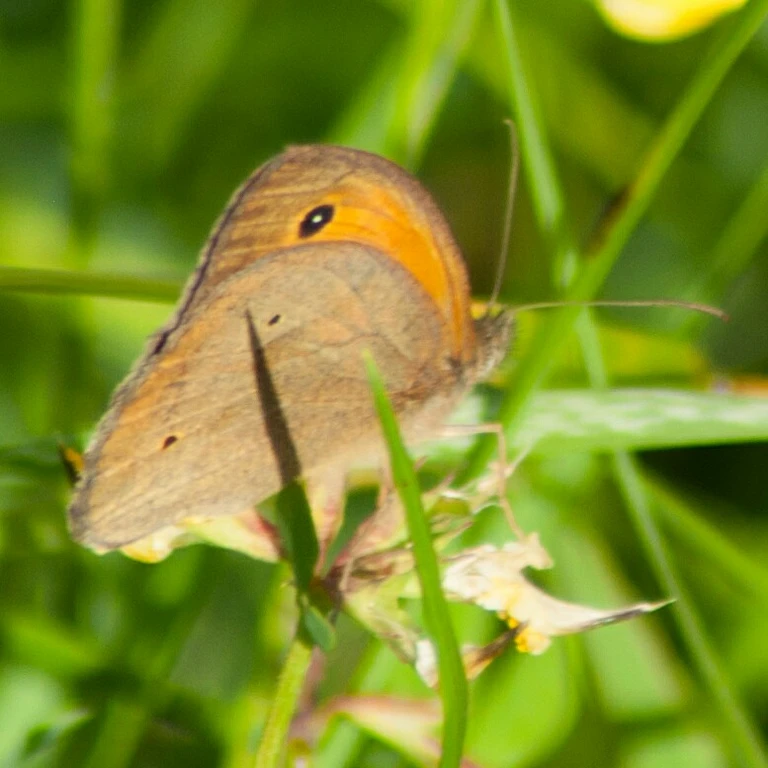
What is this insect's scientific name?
Maniola jurtina
